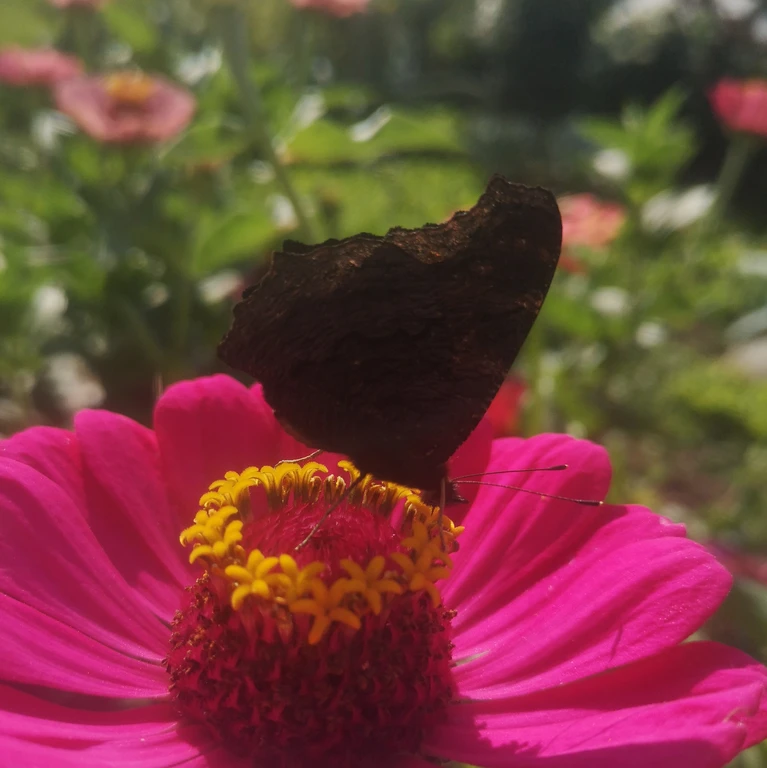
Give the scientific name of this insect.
Aglais io
